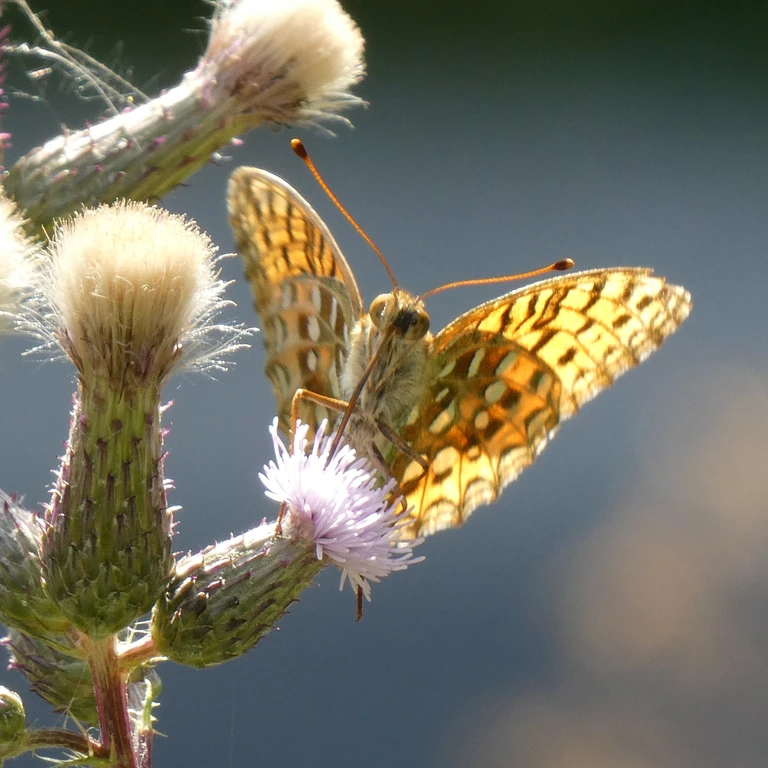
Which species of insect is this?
Speyeria aglaja
